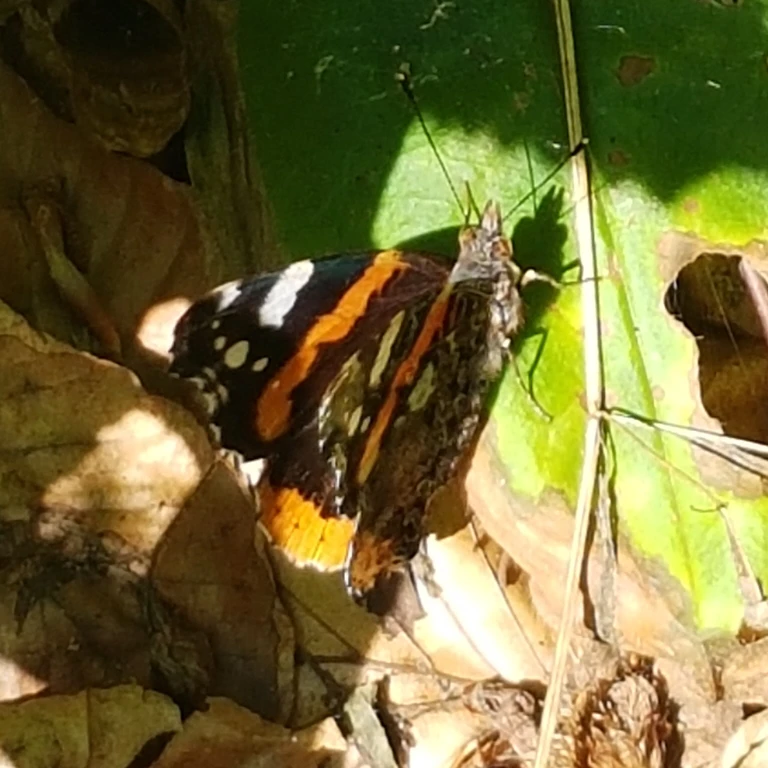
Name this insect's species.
Vanessa atalanta
